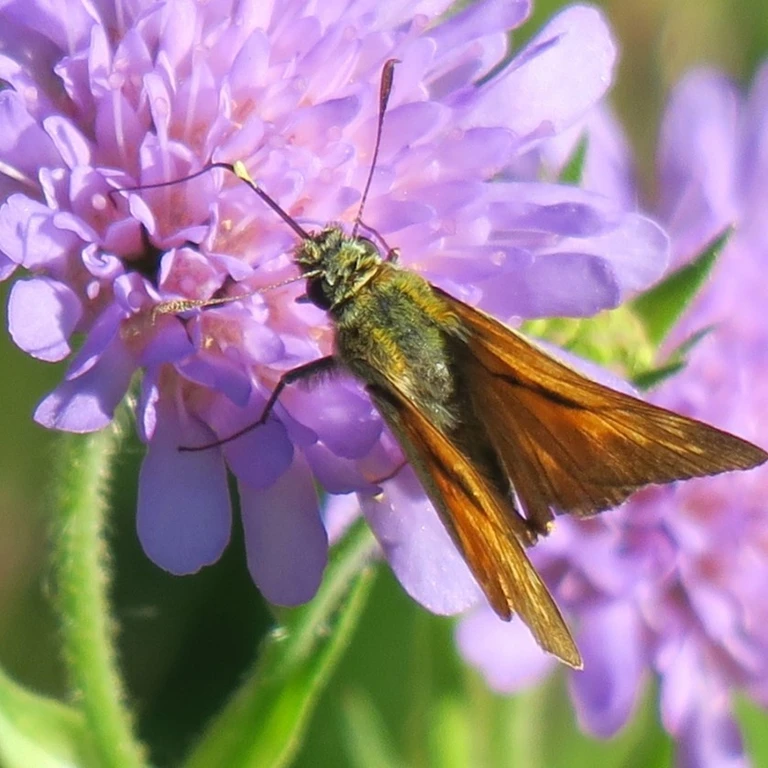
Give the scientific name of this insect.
Ochlodes sylvanus (also Ochlodes venata)
